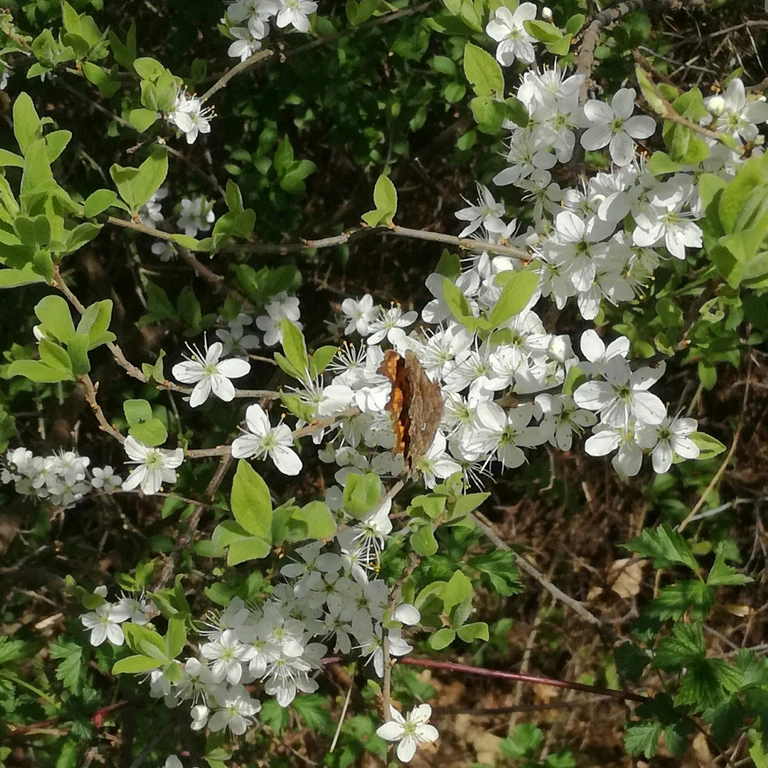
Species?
Polygonia c-album
